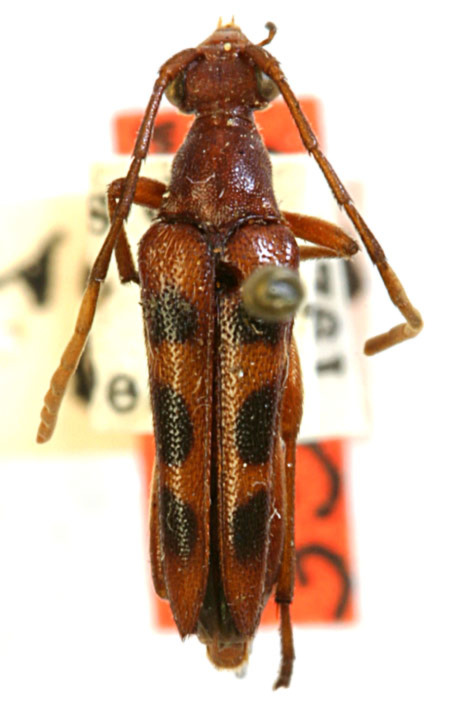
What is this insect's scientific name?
Strangalia sexnotata (also Ophistomis evanescens)
